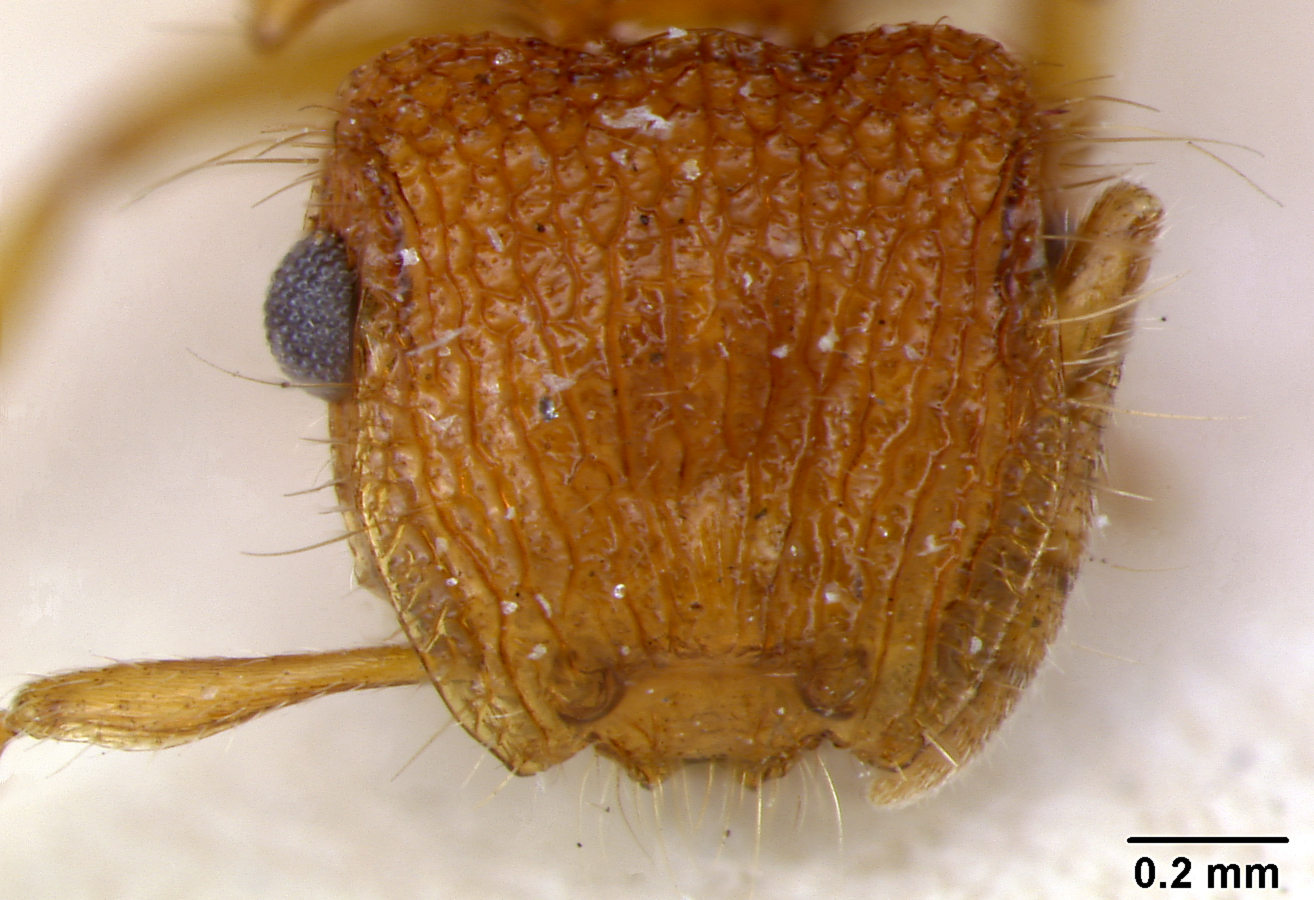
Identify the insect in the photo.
Meranoplus similis
